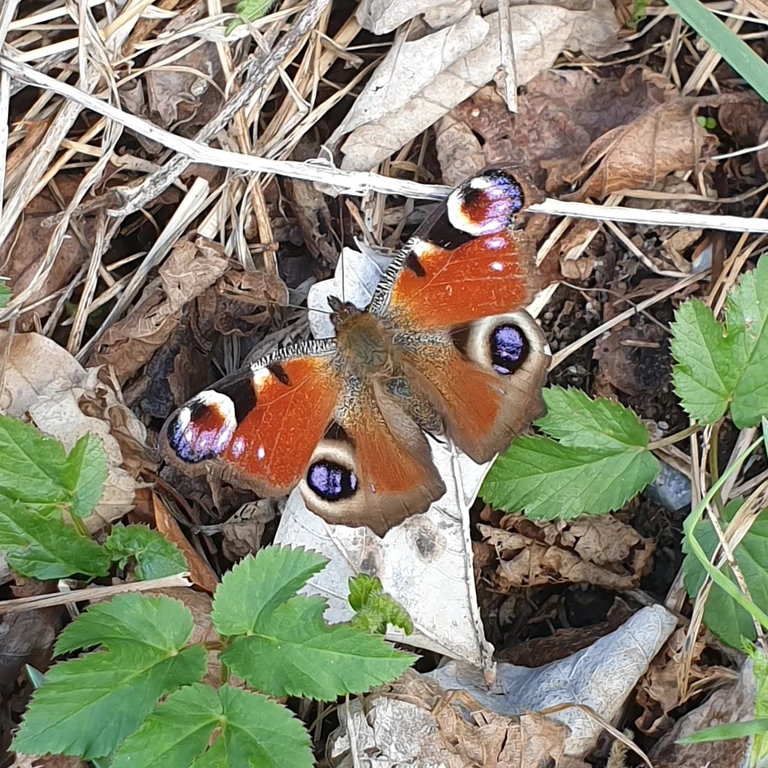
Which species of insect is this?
Aglais io
